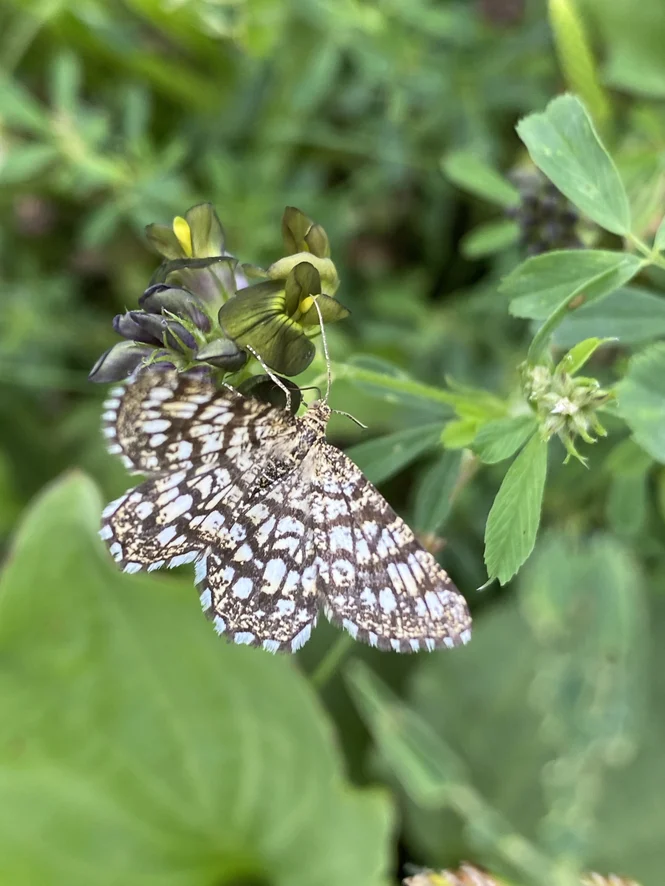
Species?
Chiasmia clathrata
